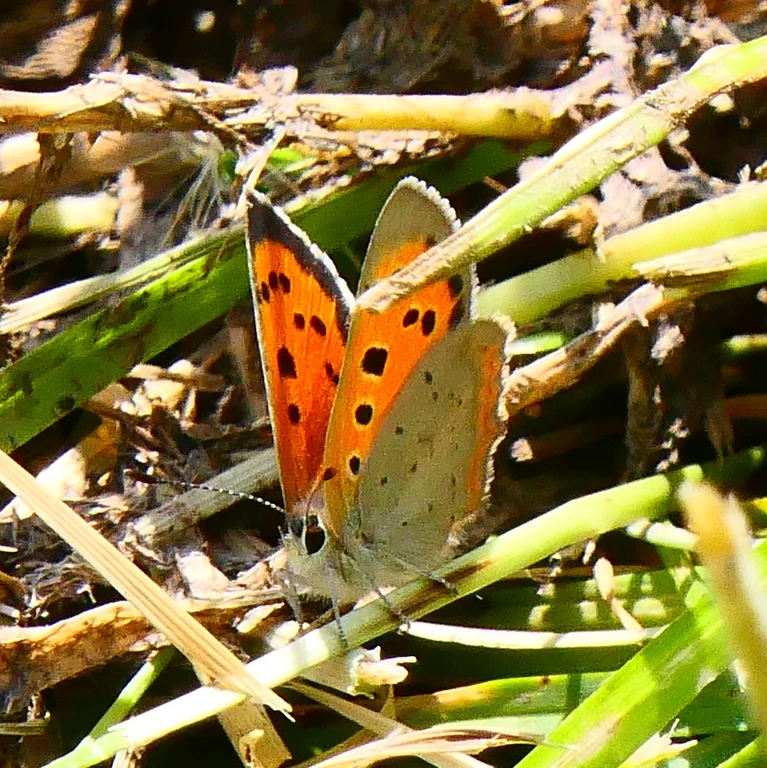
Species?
Lycaena phlaeas
